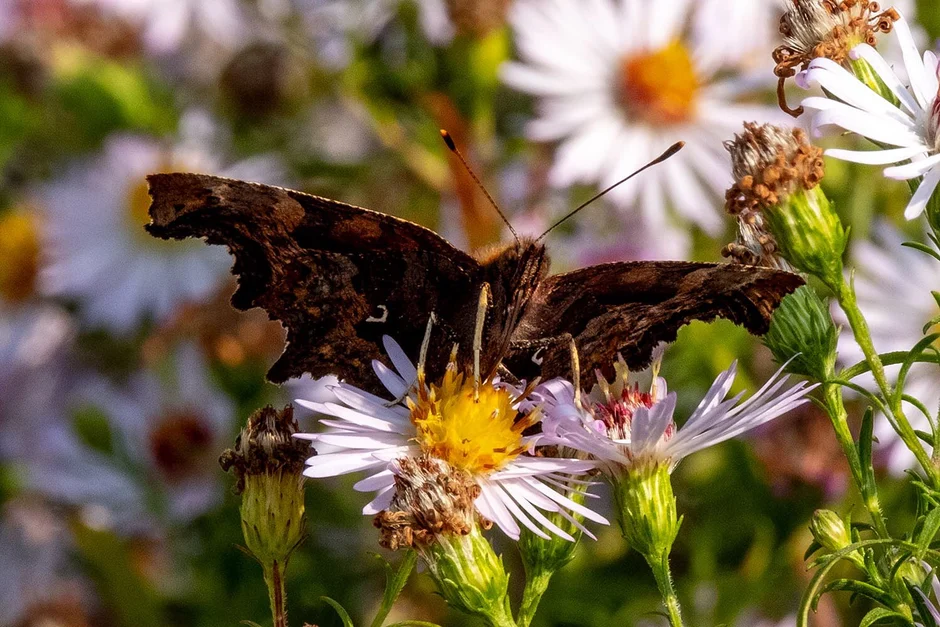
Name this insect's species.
Polygonia c-album
